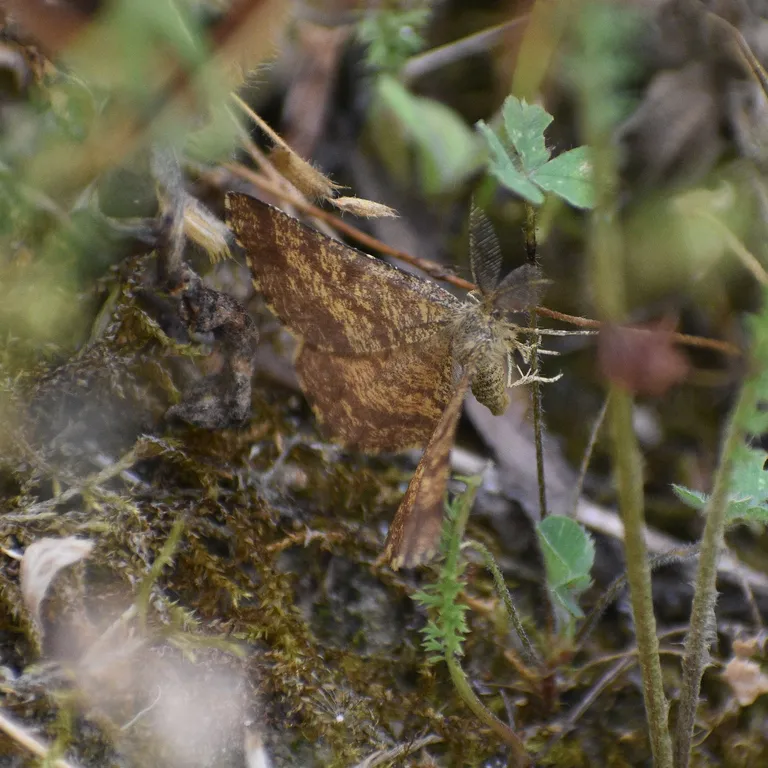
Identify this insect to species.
Ematurga atomaria
